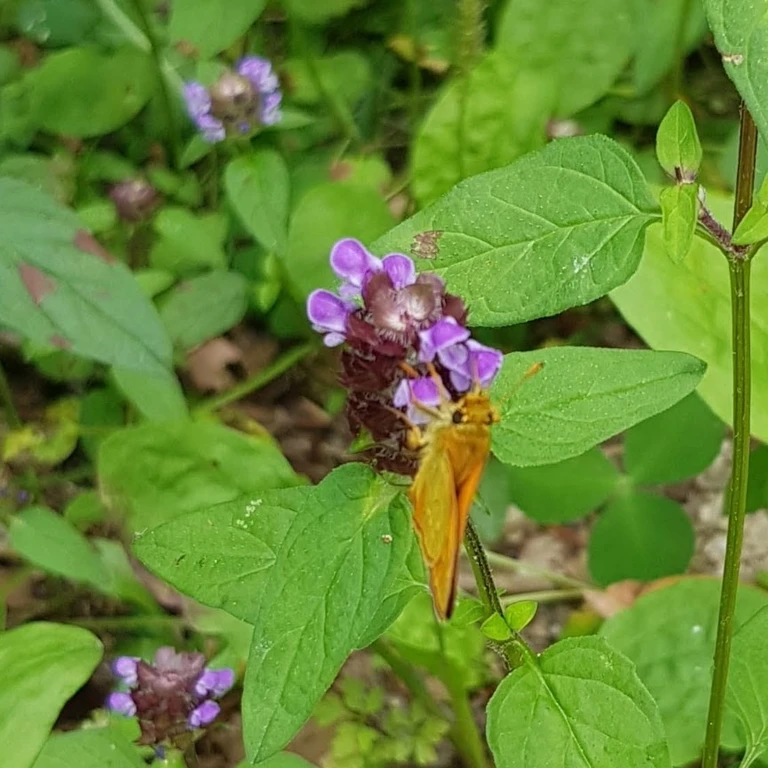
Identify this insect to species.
Ochlodes sylvanus (also Ochlodes venata)
